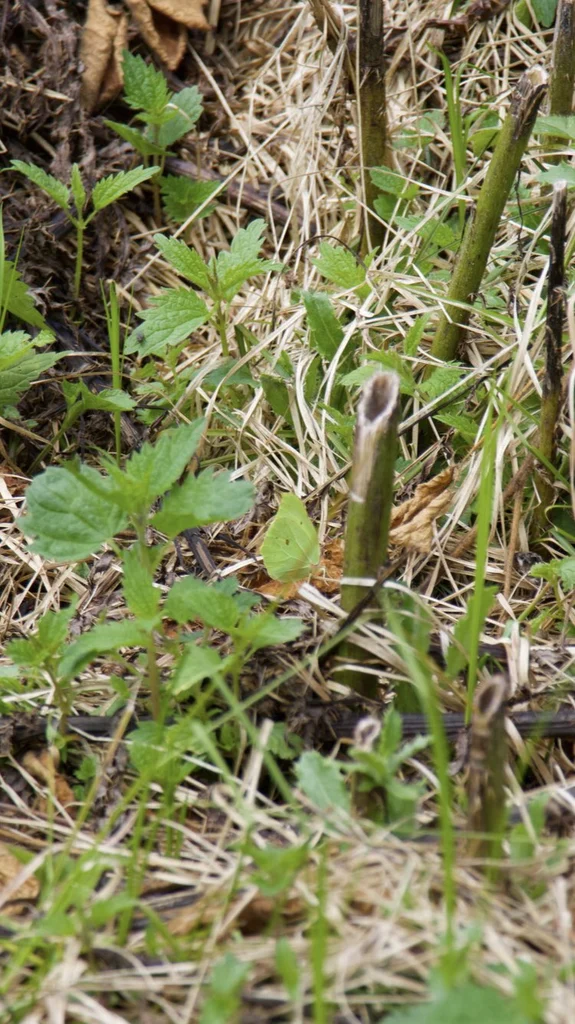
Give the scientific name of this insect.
Gonepteryx rhamni
